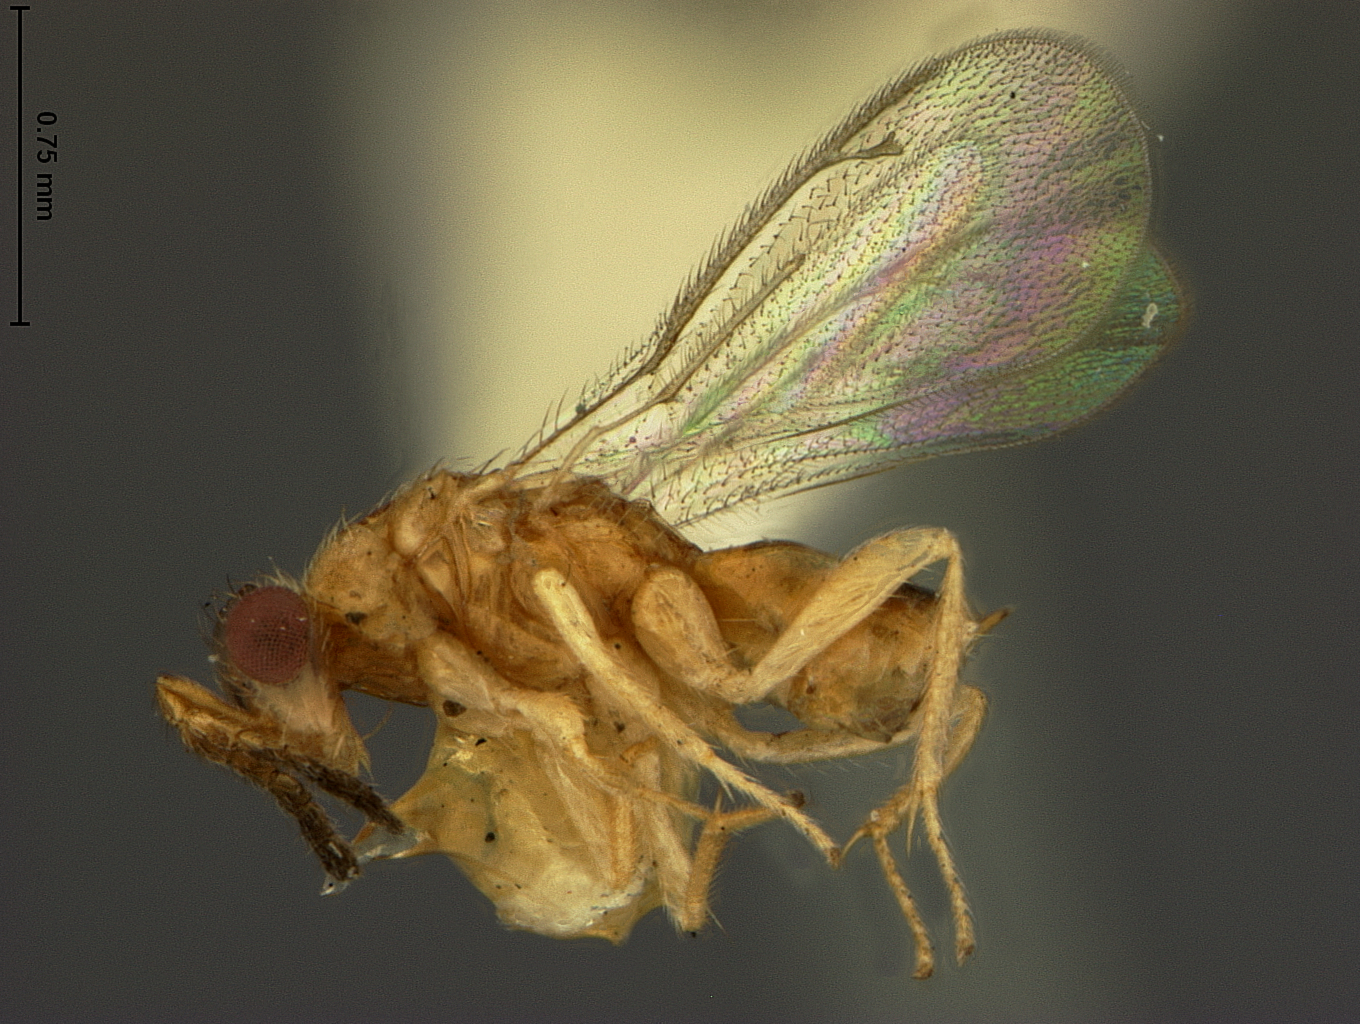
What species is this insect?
Euplectrus philippinensis
